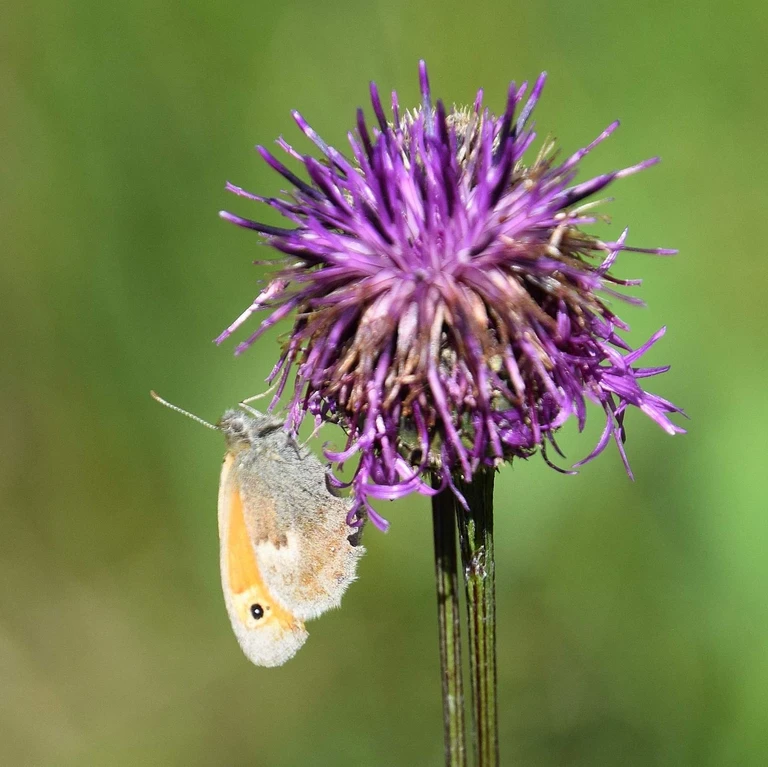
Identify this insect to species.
Coenonympha pamphilus
